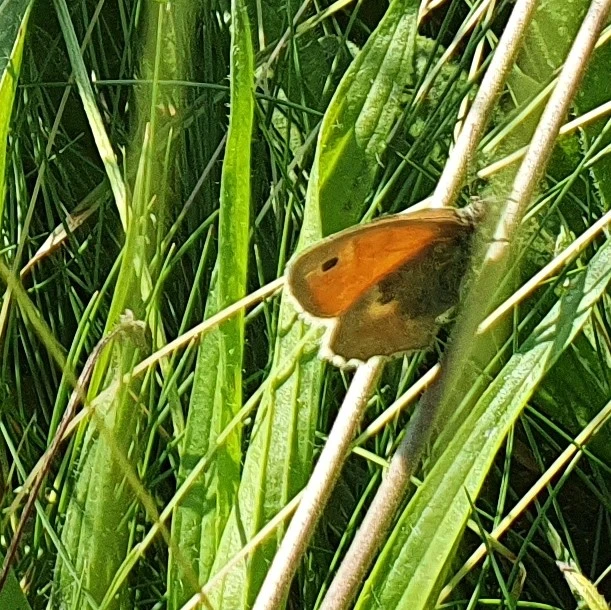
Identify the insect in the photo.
Coenonympha pamphilus
